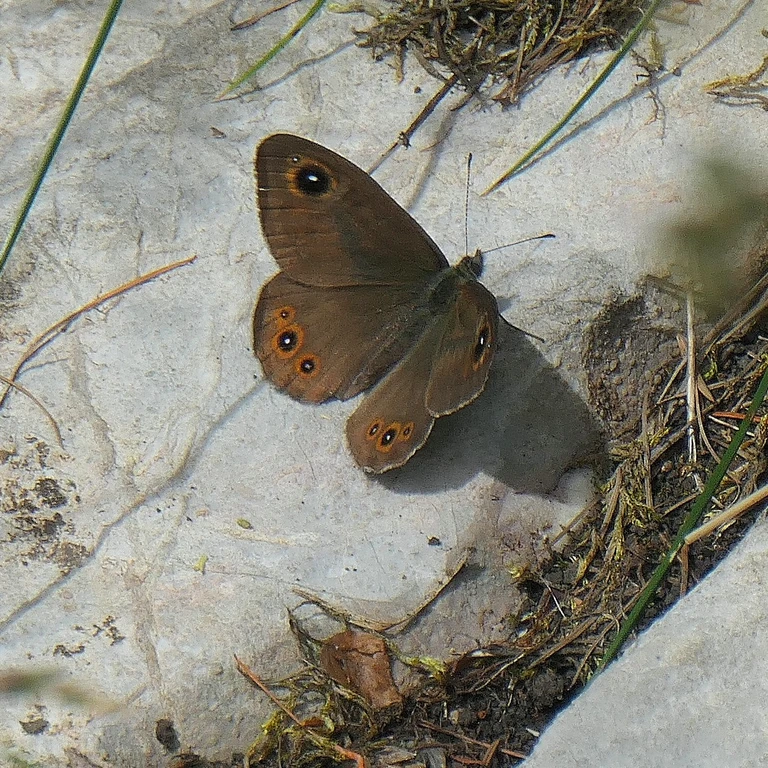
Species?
Lasiommata maera (also Pararge maera)
